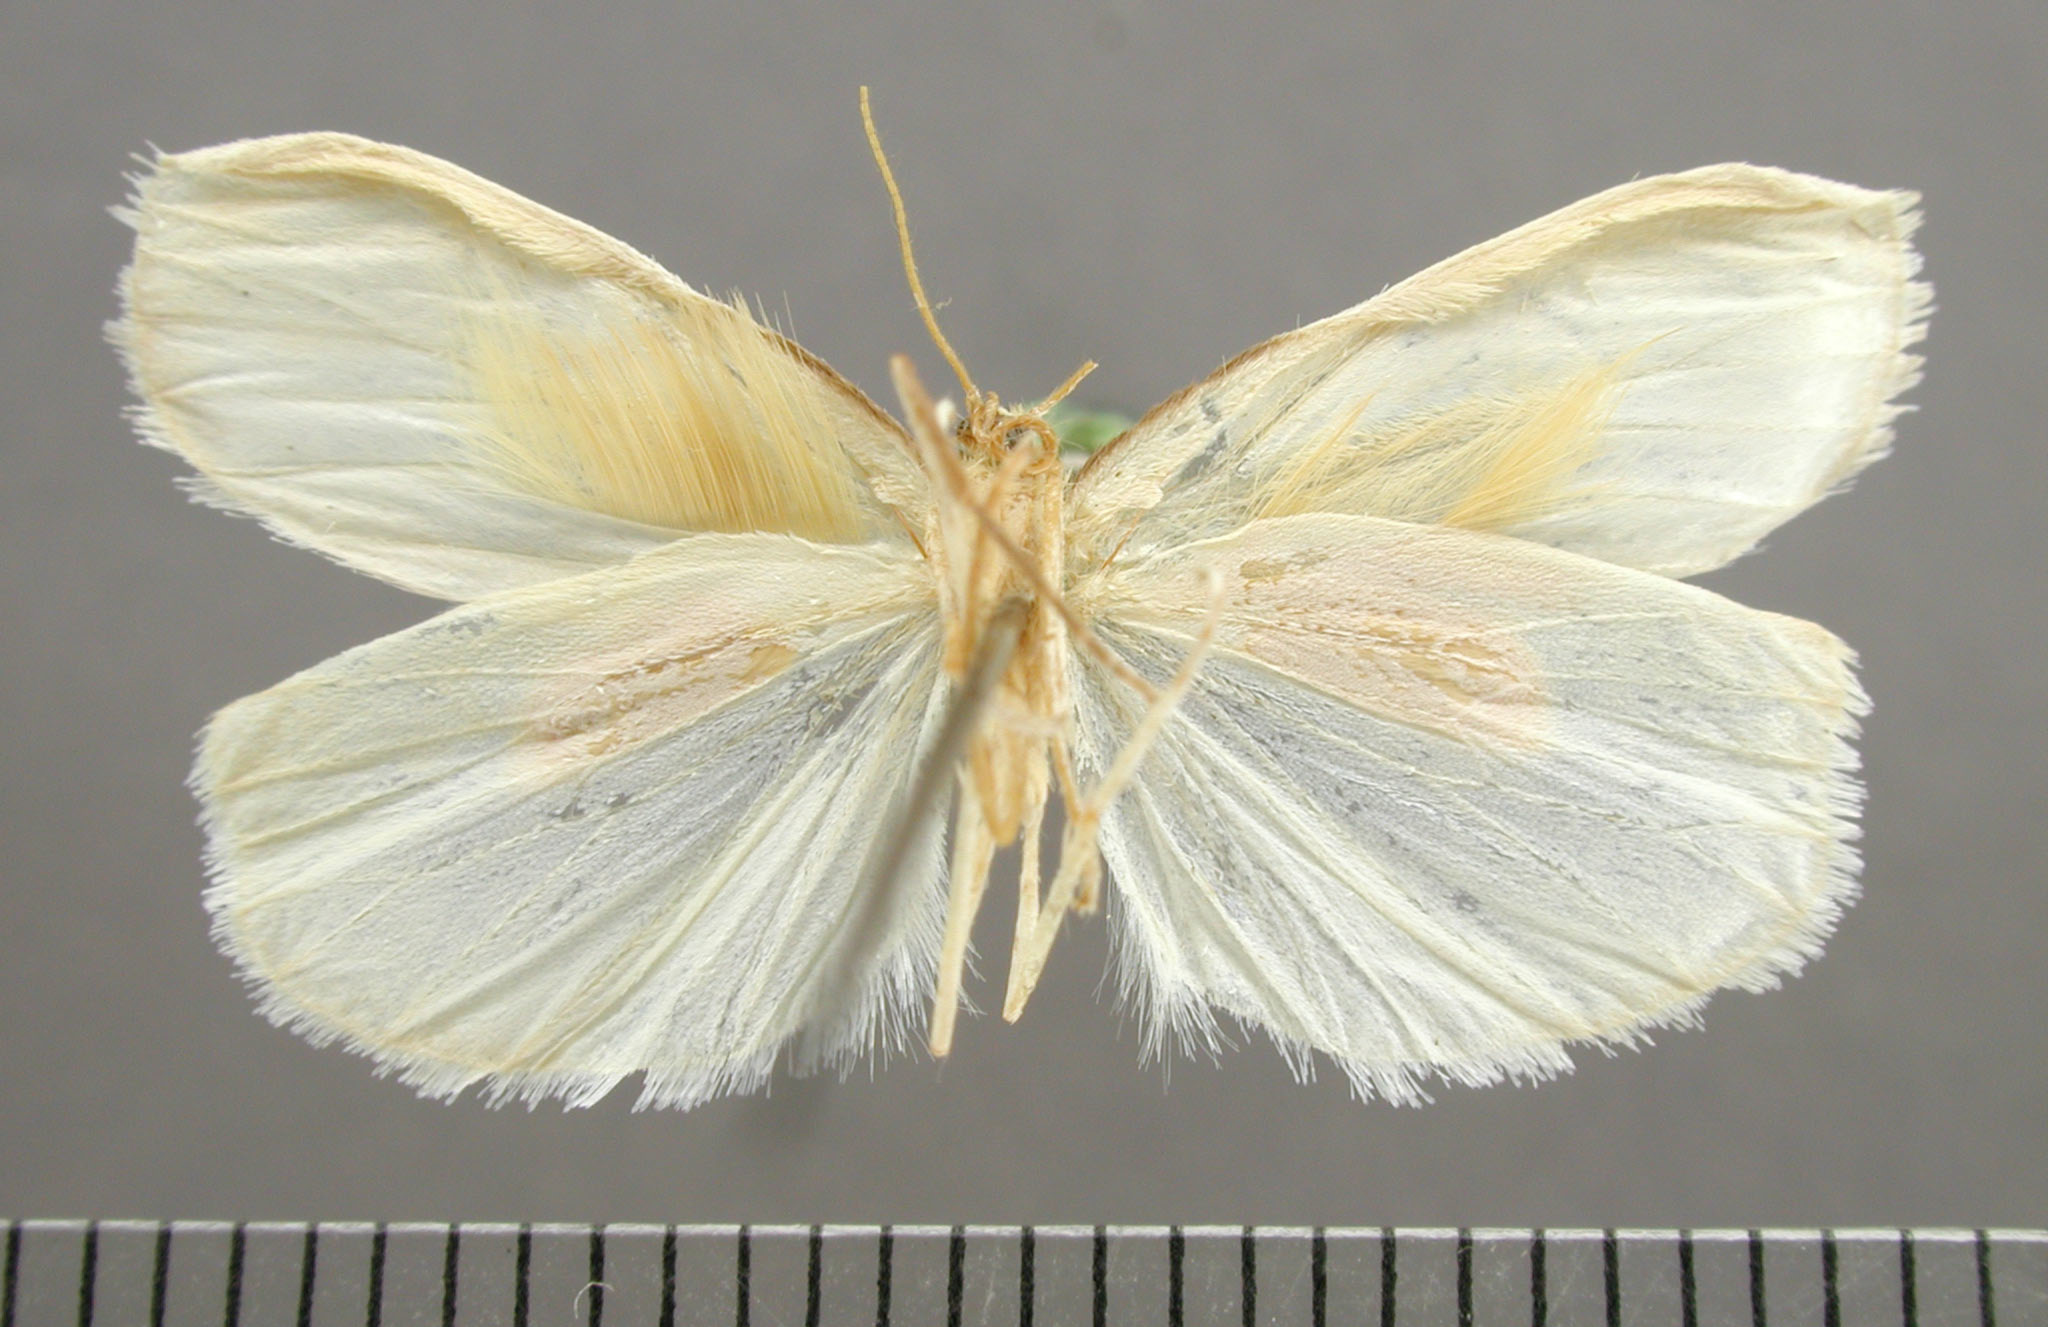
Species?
Trichareva fulvilaniata
